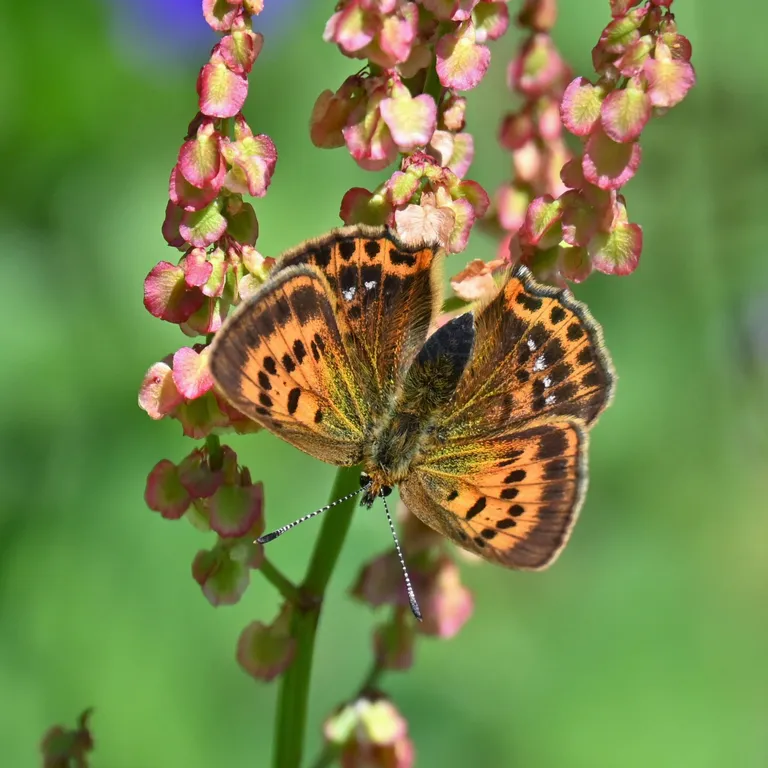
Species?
Lycaena virgaureae
